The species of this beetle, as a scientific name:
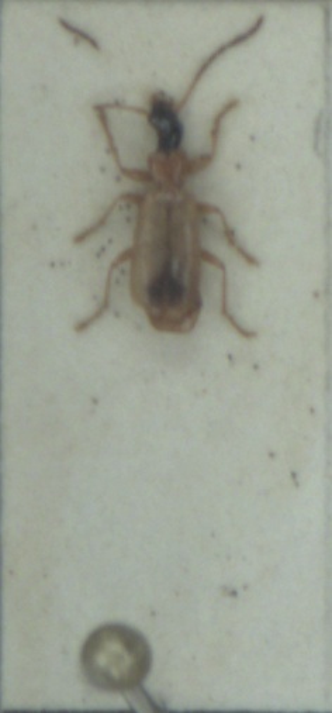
Demetrias monostigma
